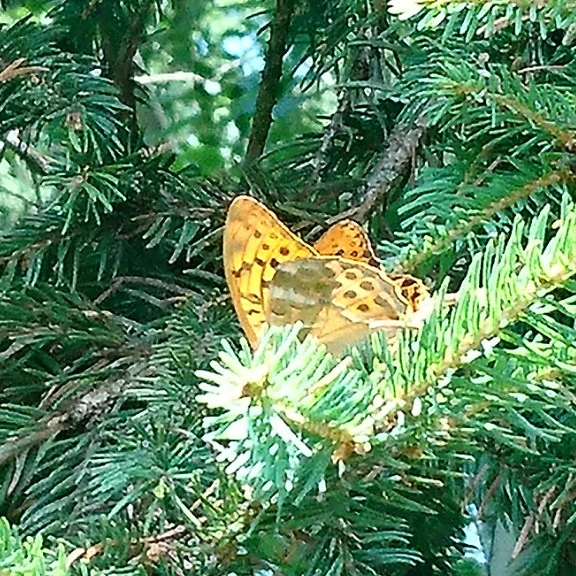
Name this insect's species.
Argynnis paphia
